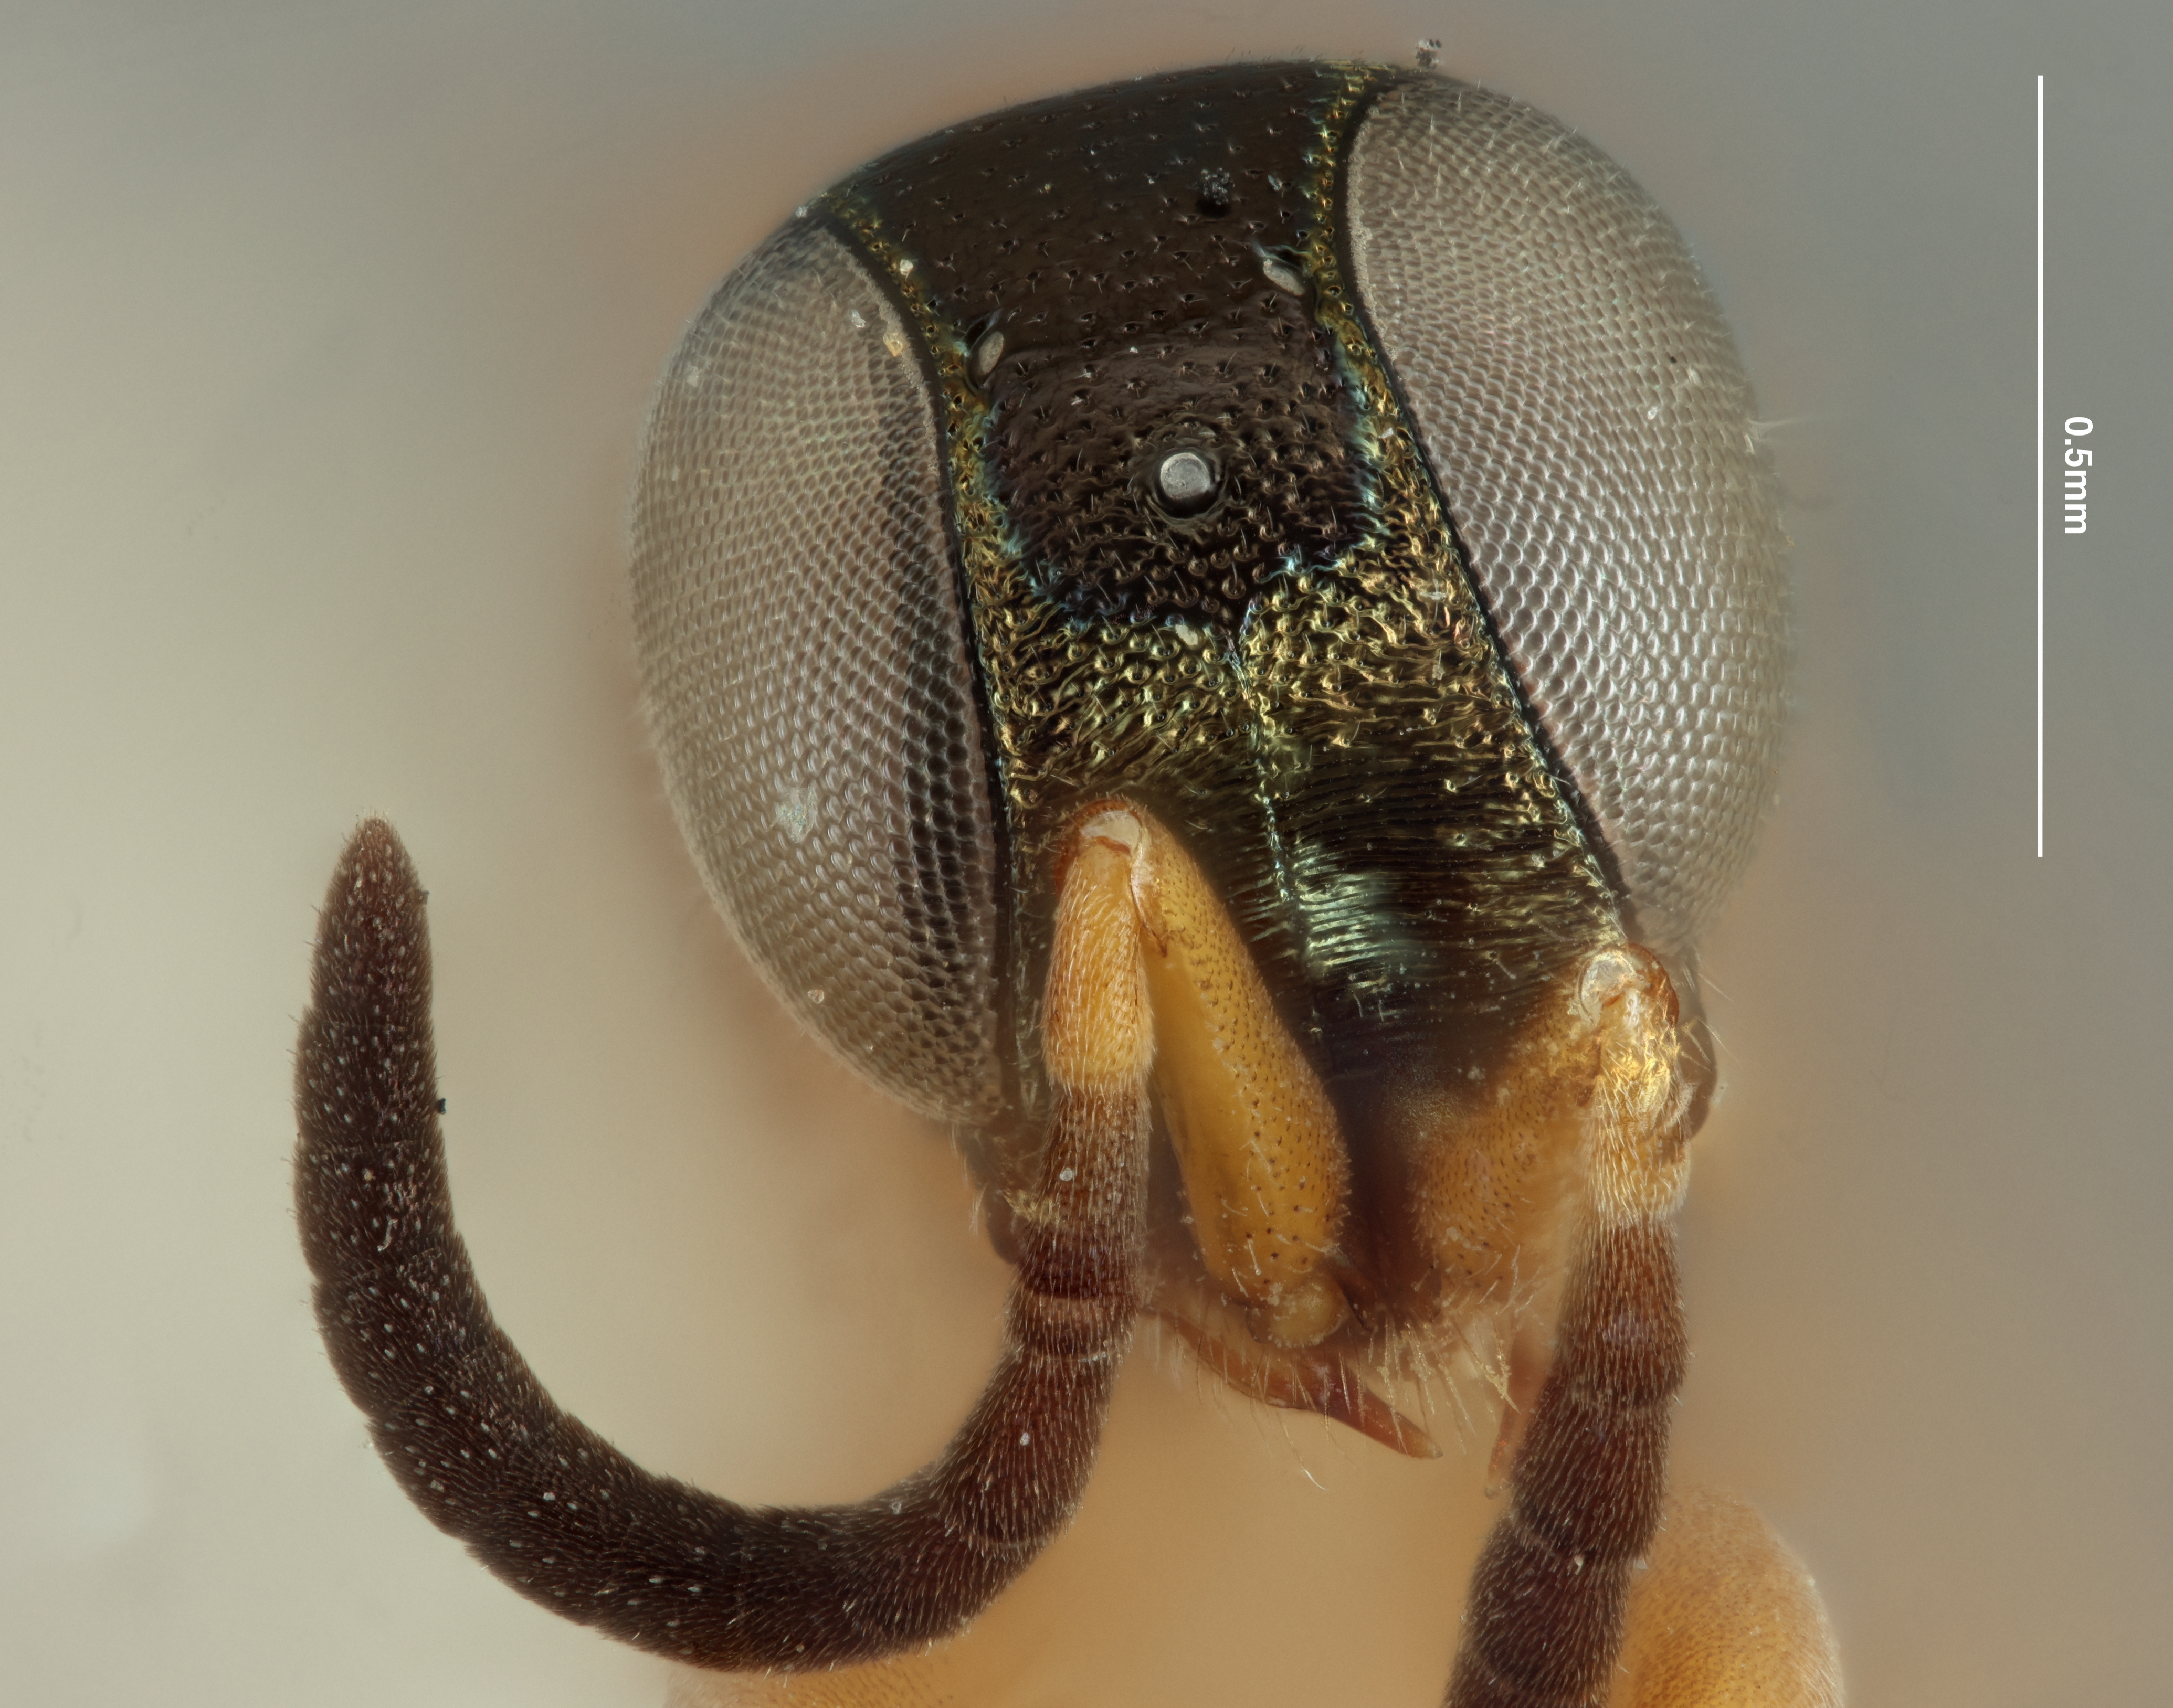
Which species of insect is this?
Microsega bella
